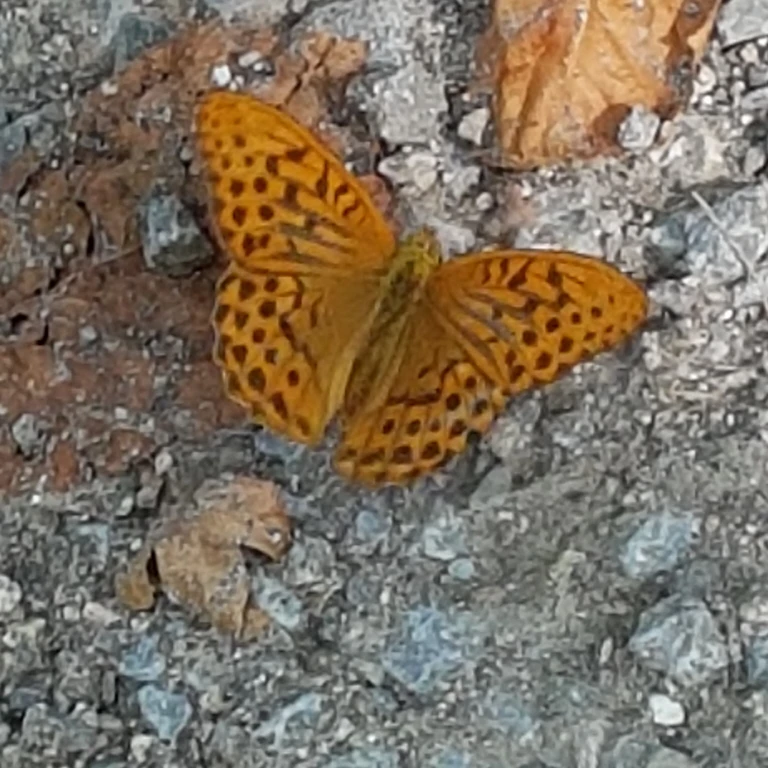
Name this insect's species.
Argynnis paphia
